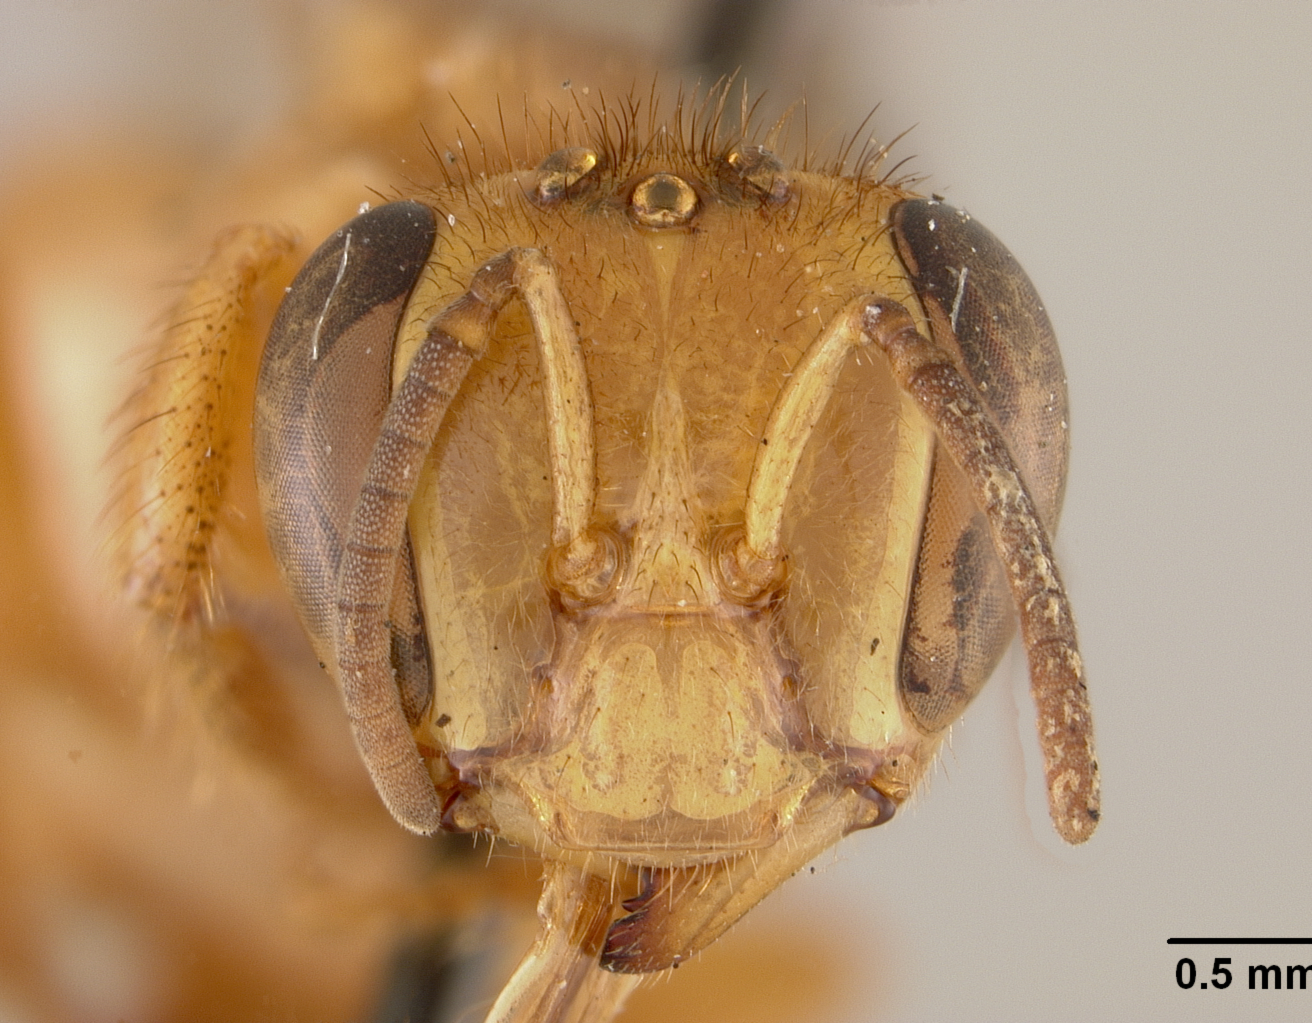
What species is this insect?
Trigona musarum
